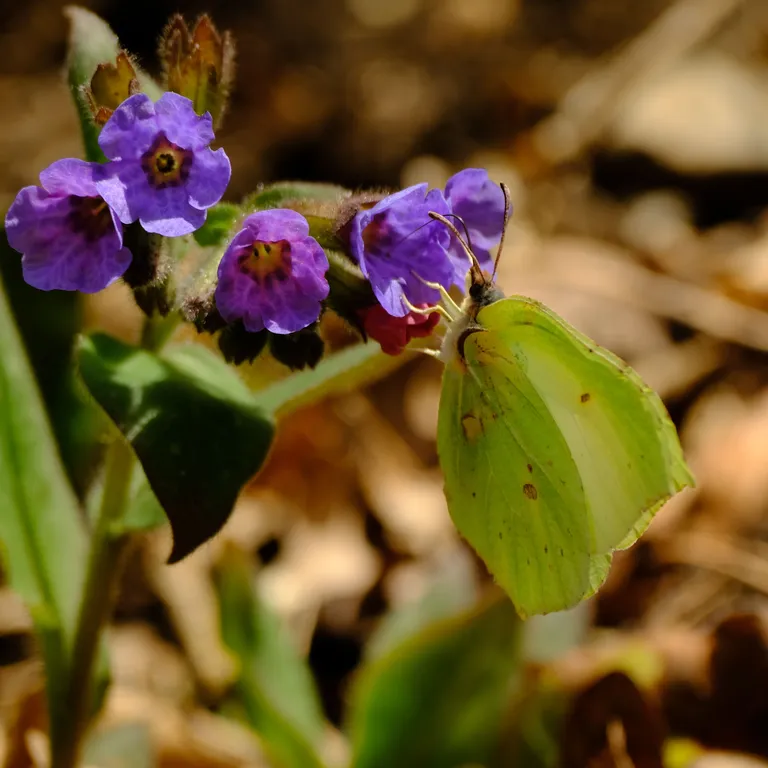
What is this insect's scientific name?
Gonepteryx rhamni
